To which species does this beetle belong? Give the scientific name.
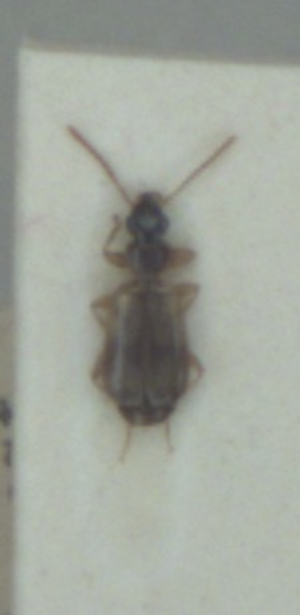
Philorhizus notatus
